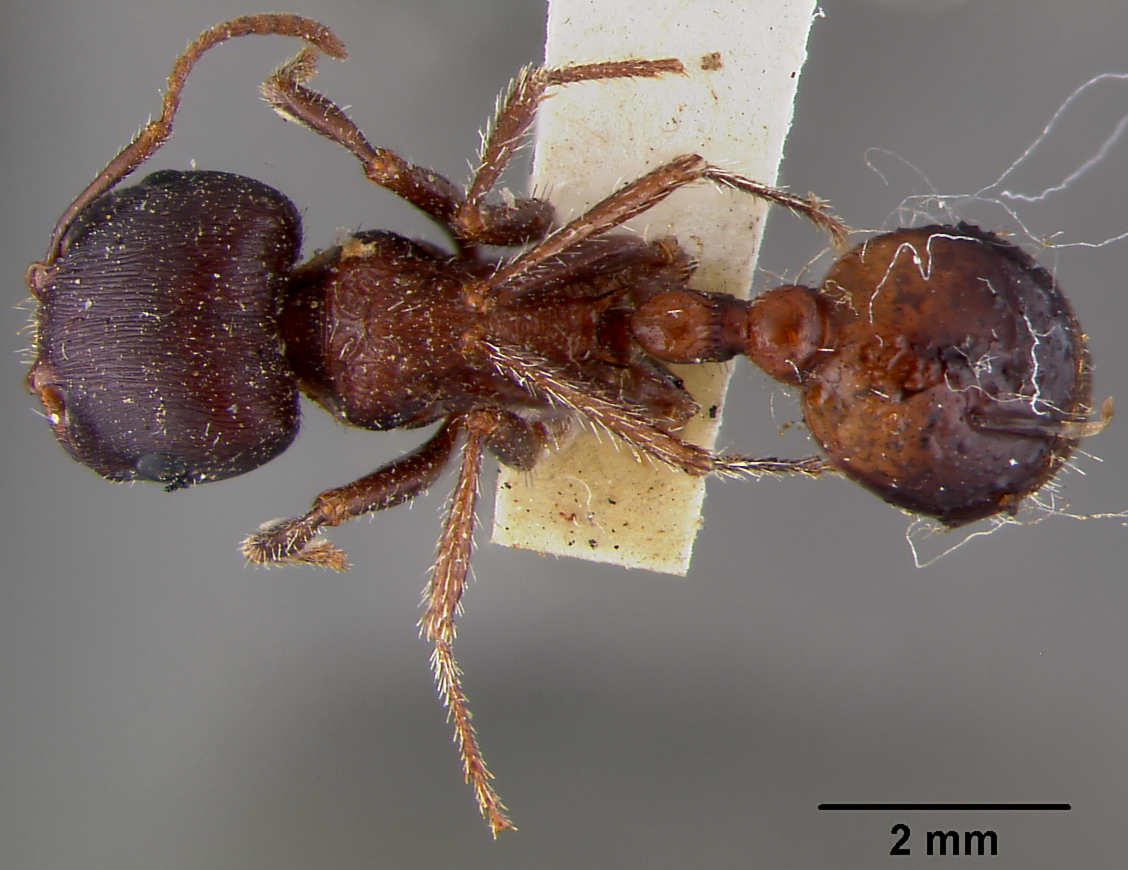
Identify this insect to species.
Pogonomyrmex barbatus
